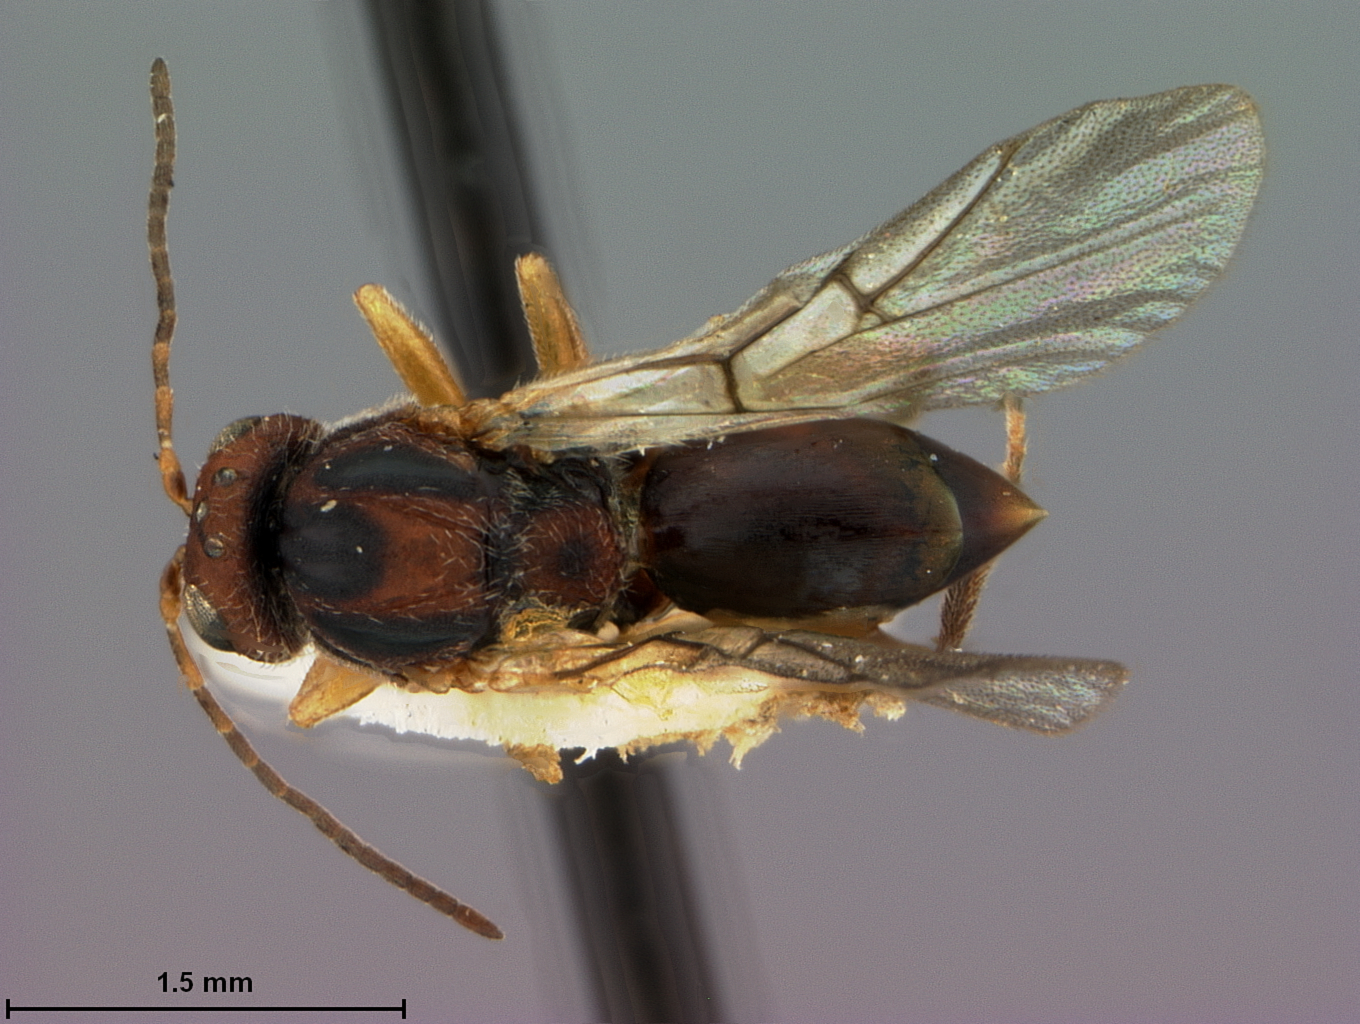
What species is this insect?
Andricus furnessulus
